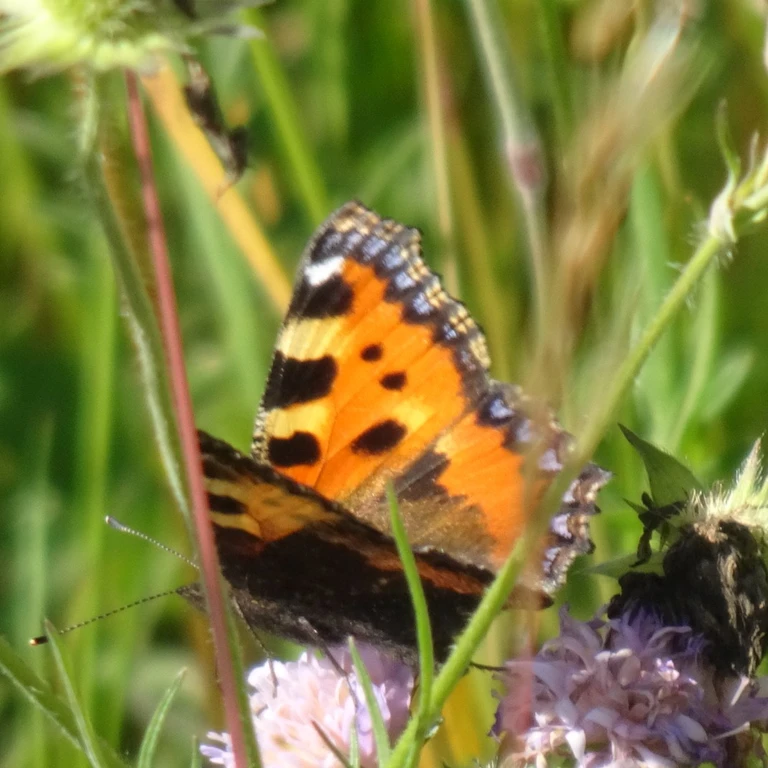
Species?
Aglais urticae
